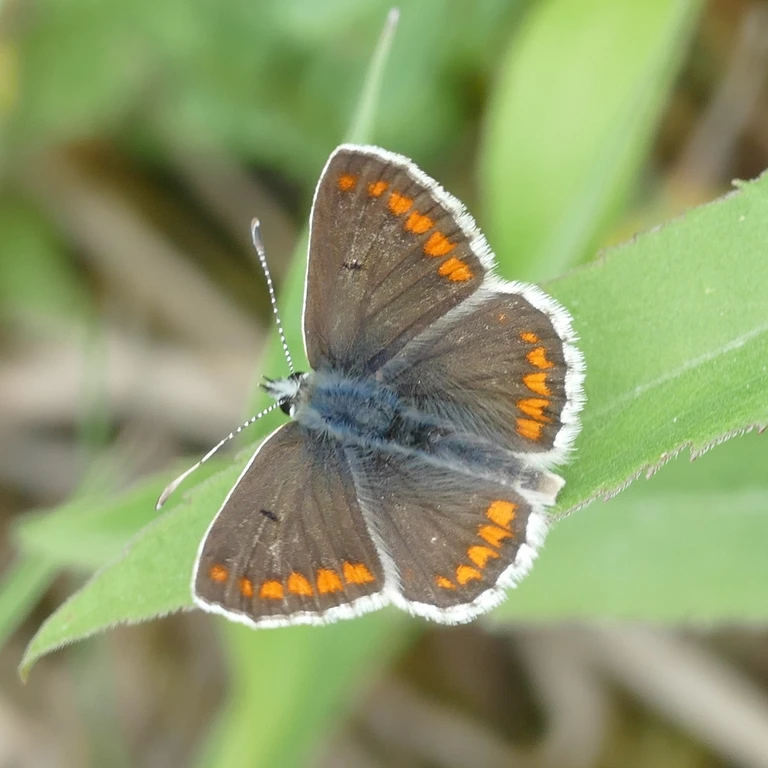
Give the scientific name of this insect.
Aricia agestis/artaxerxes
